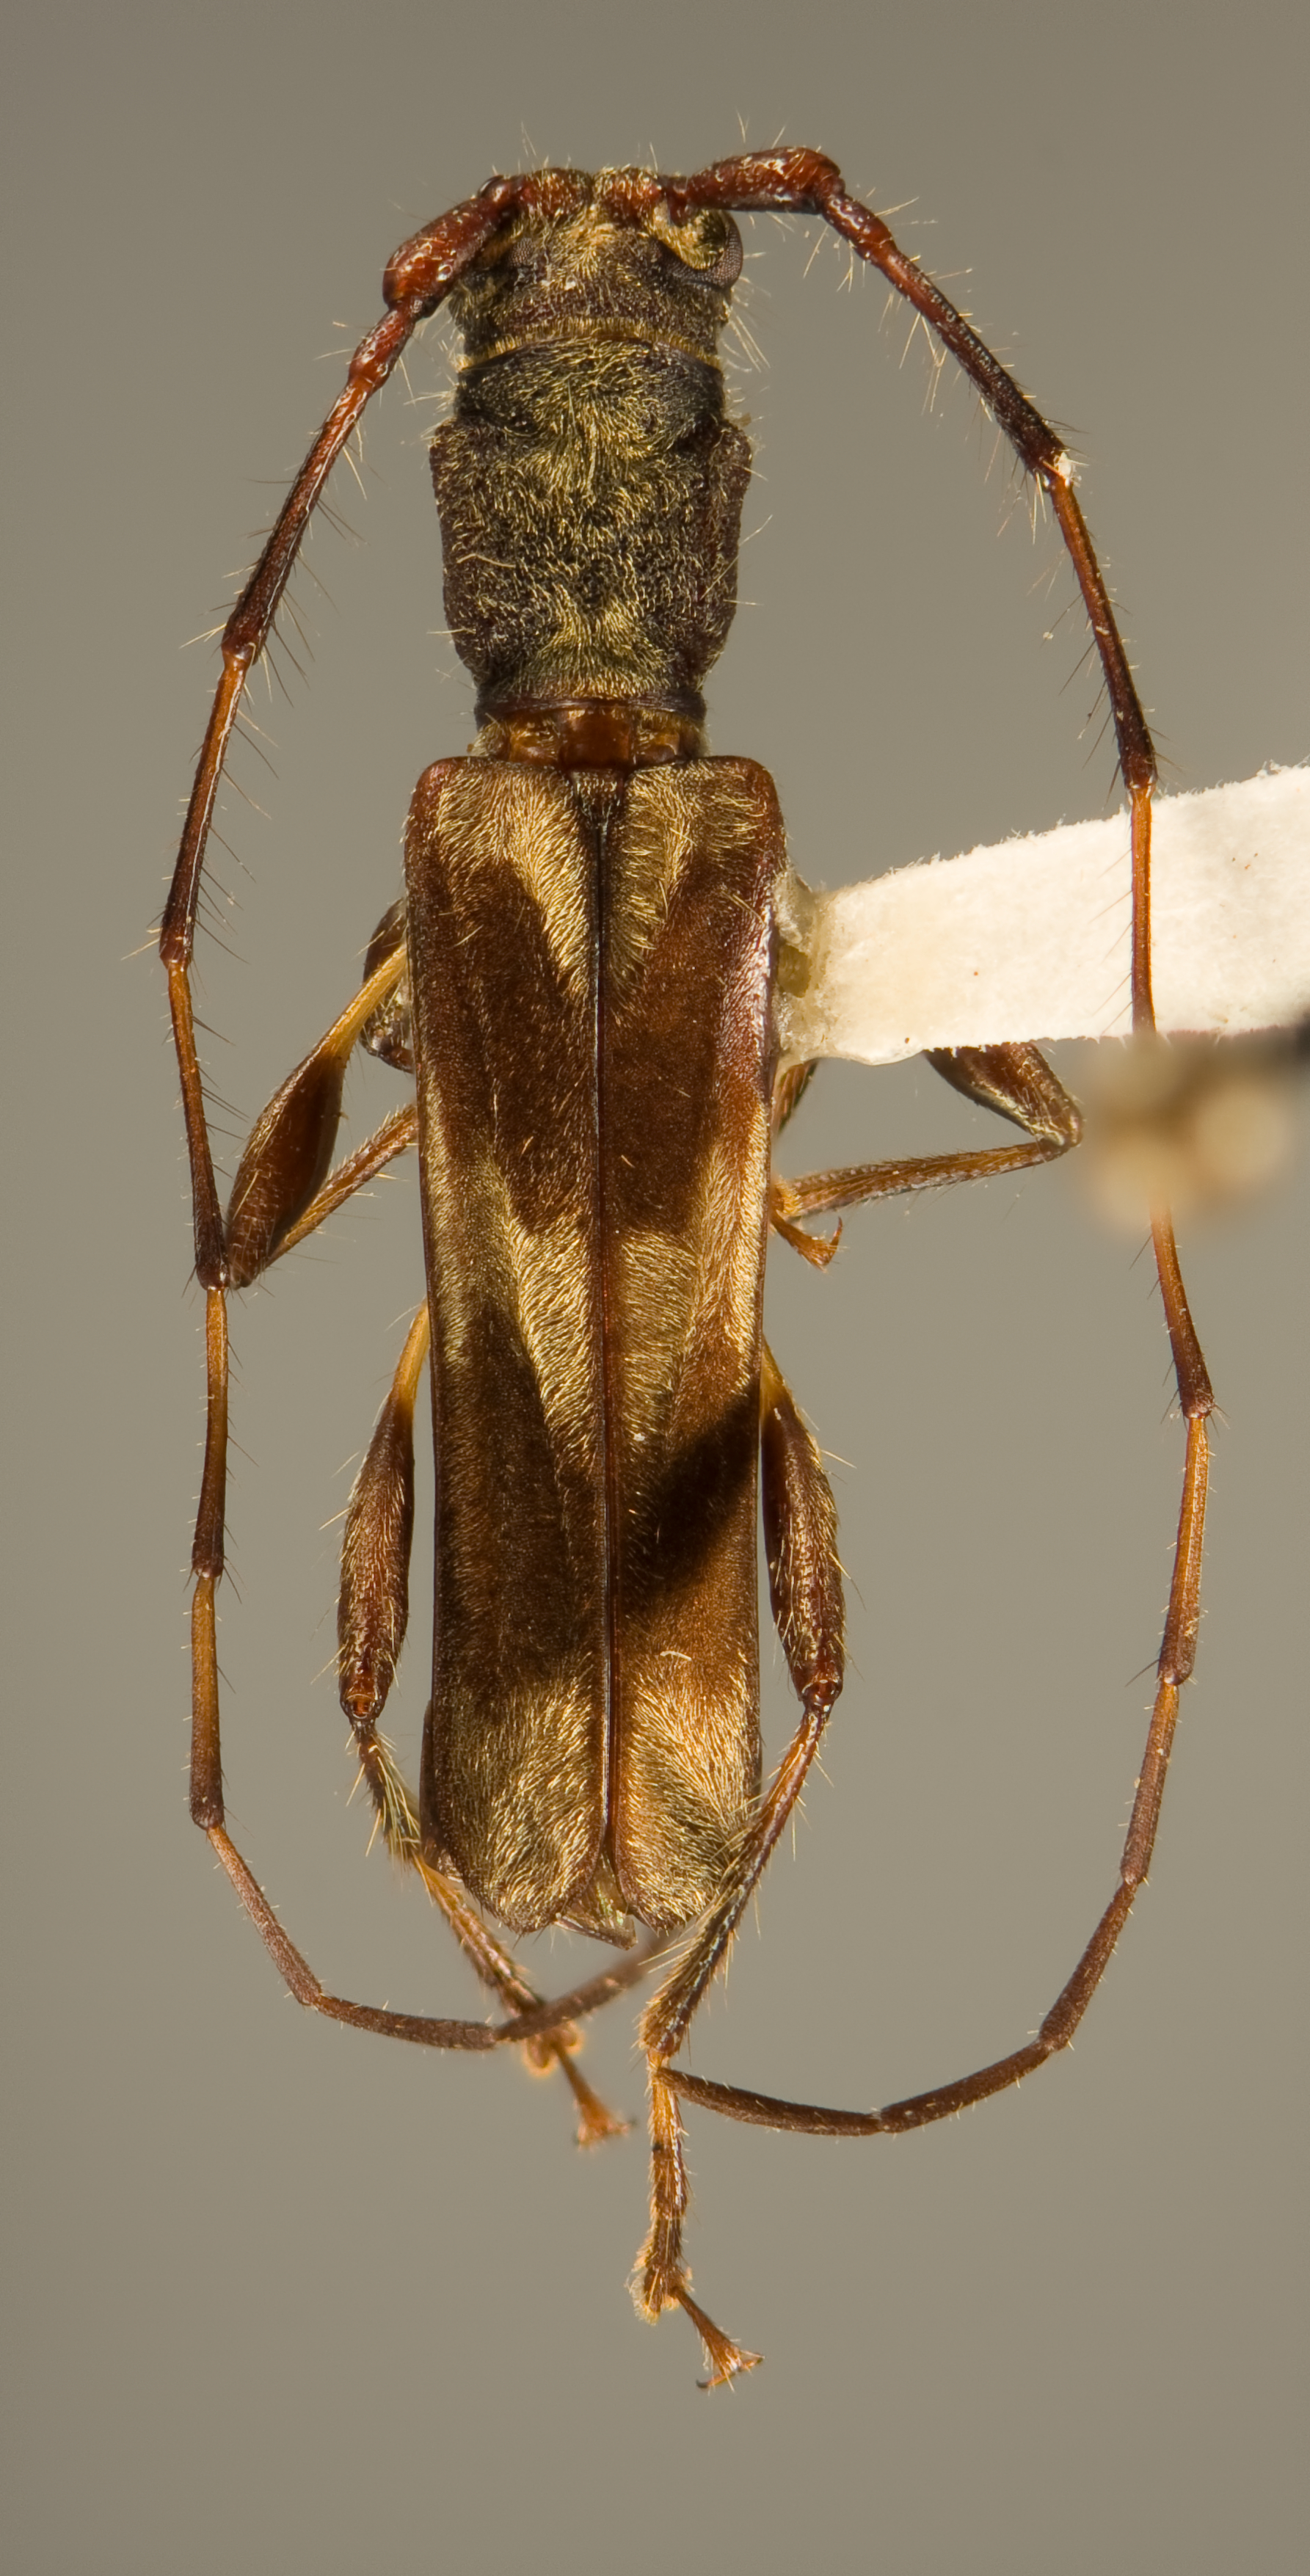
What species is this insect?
Eucharassus wappesi
